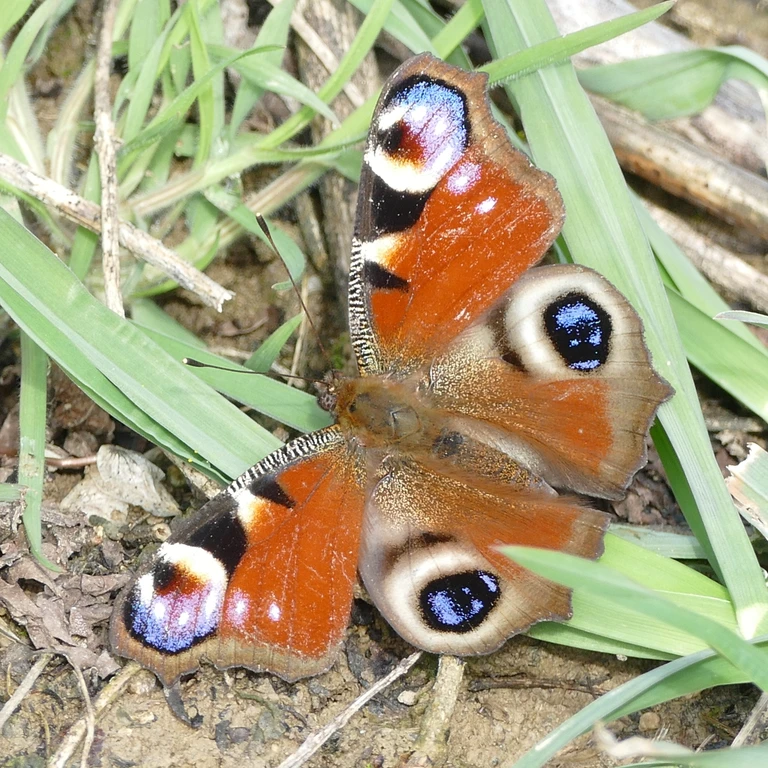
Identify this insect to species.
Aglais io
